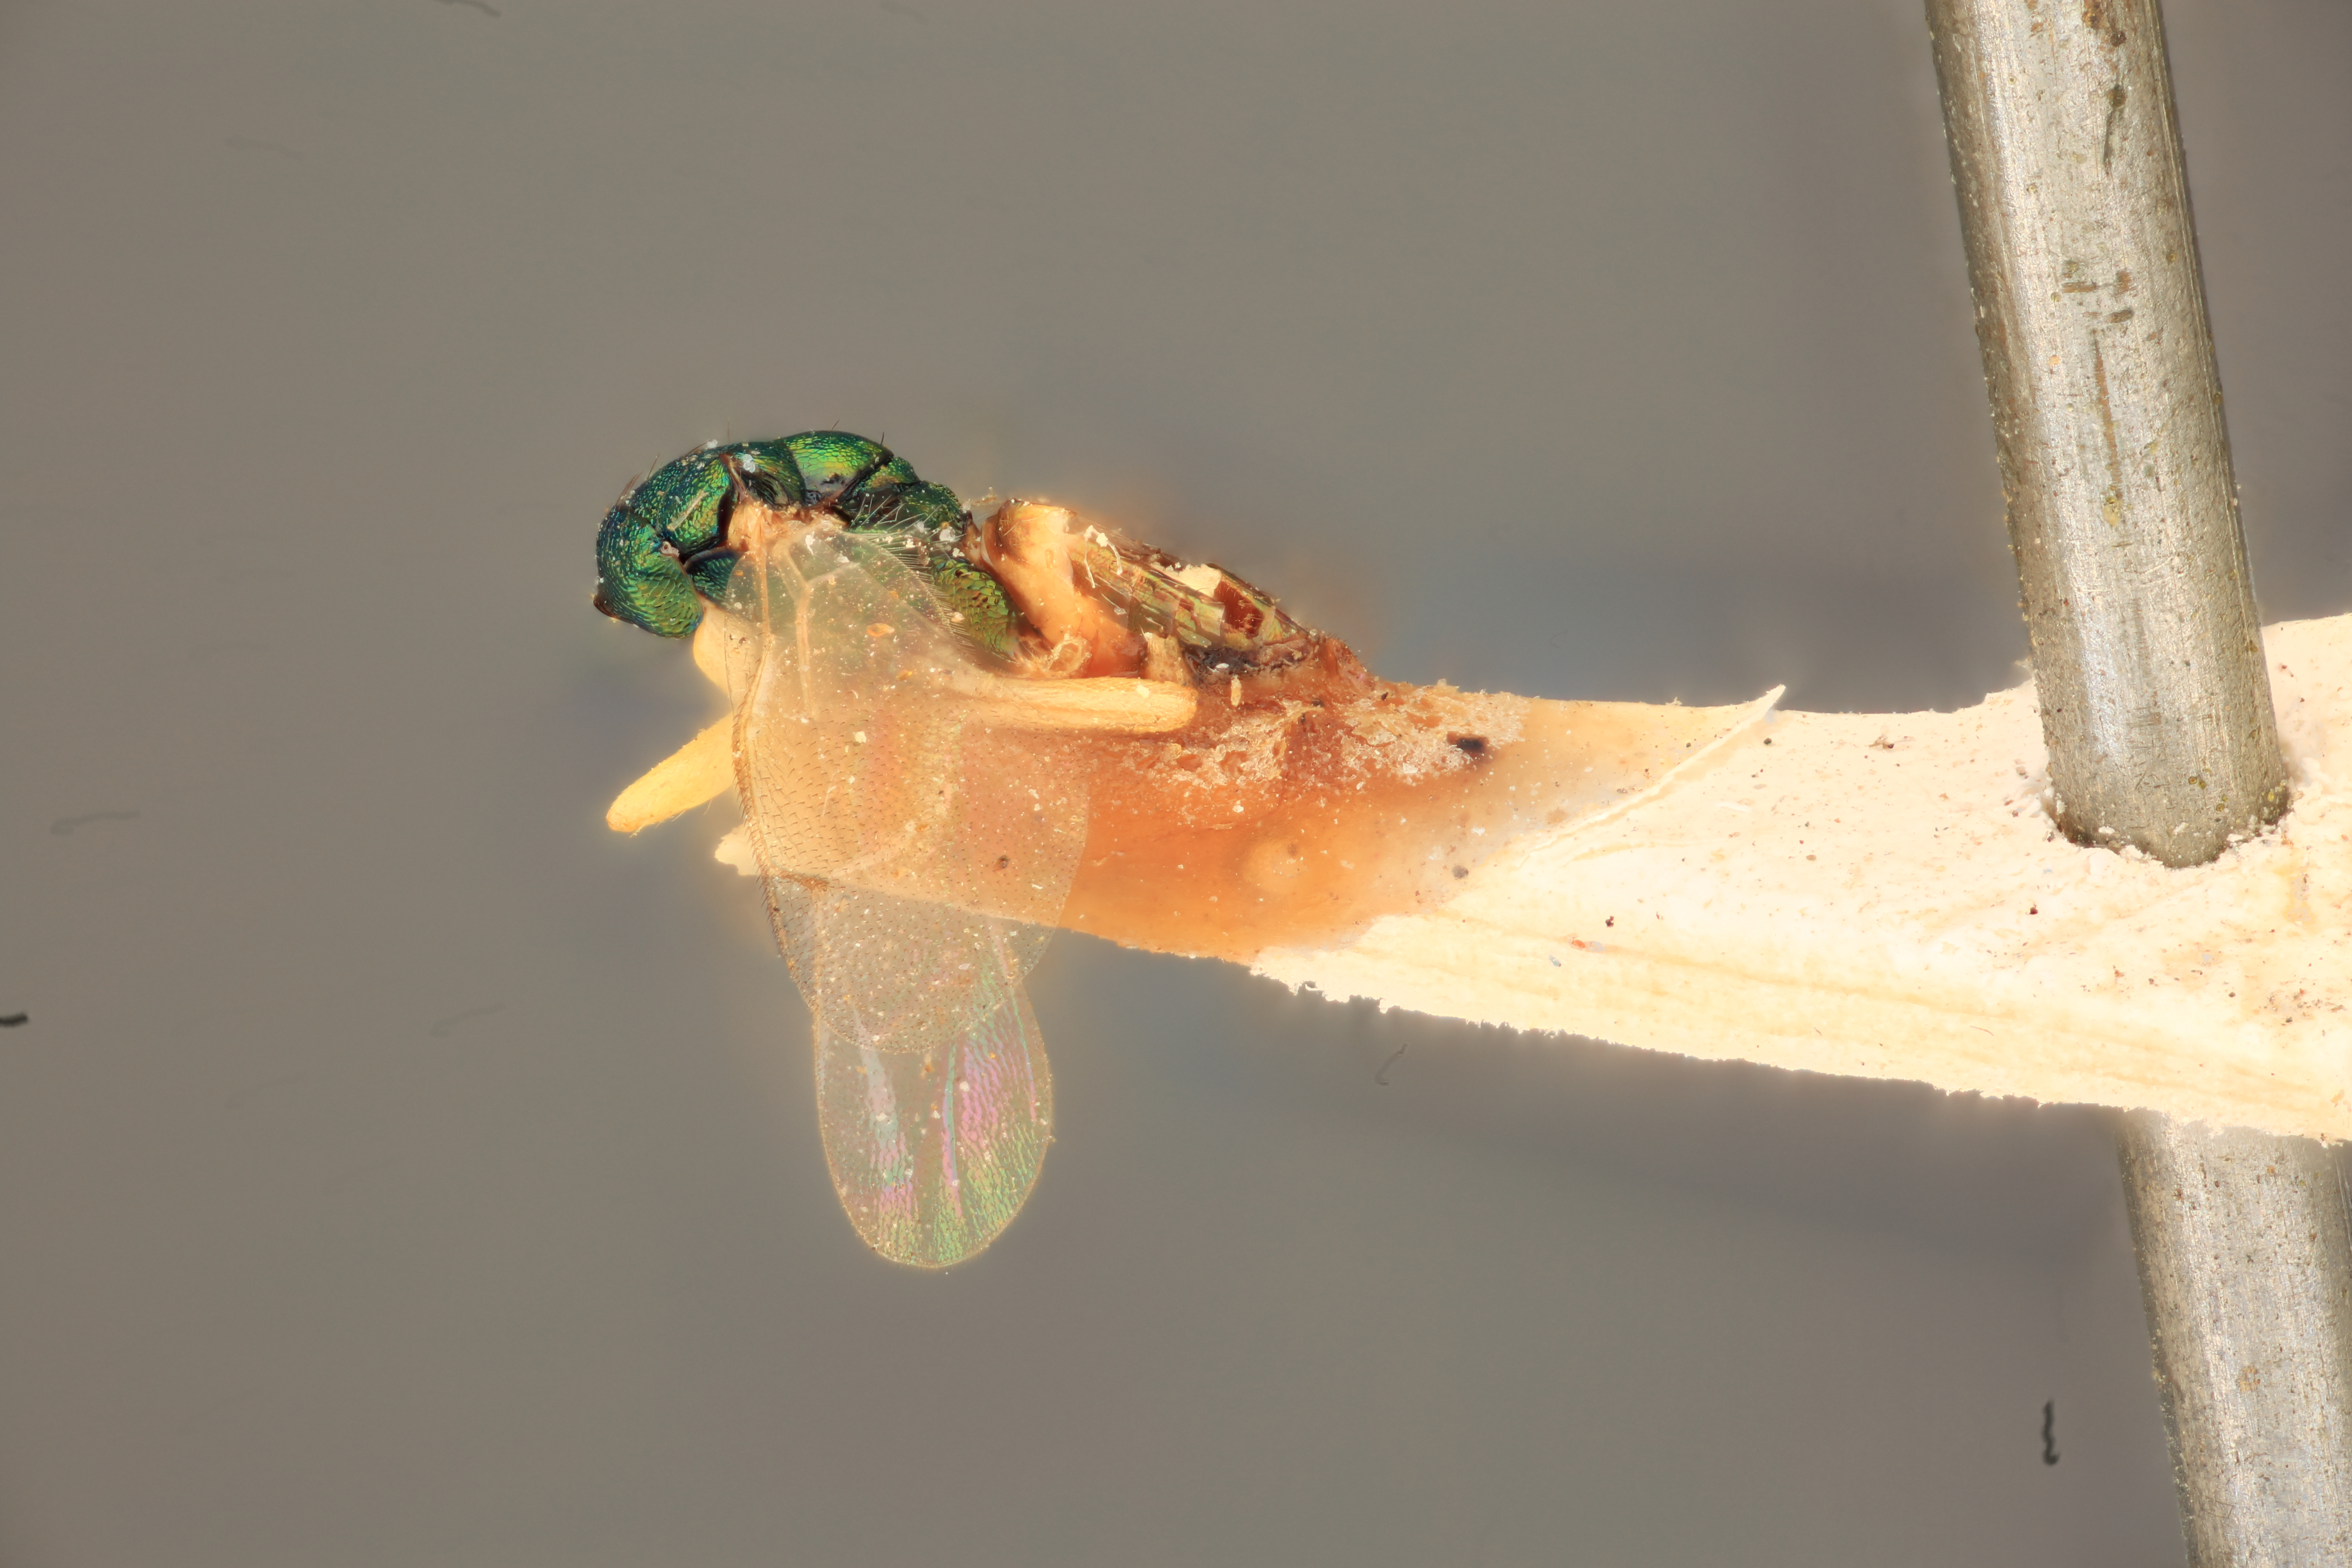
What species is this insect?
Trichogramma orgyiae
